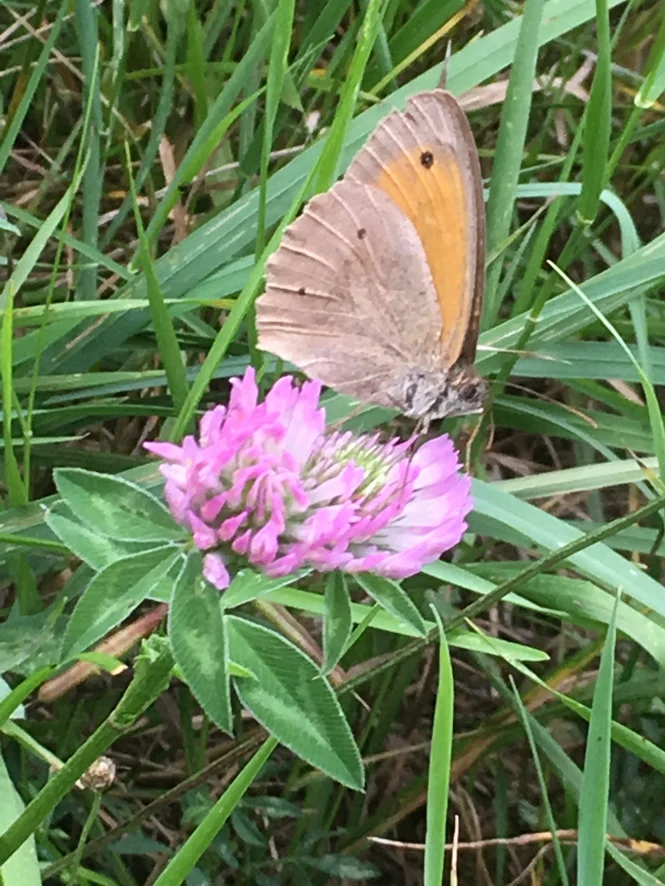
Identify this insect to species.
Maniola jurtina
